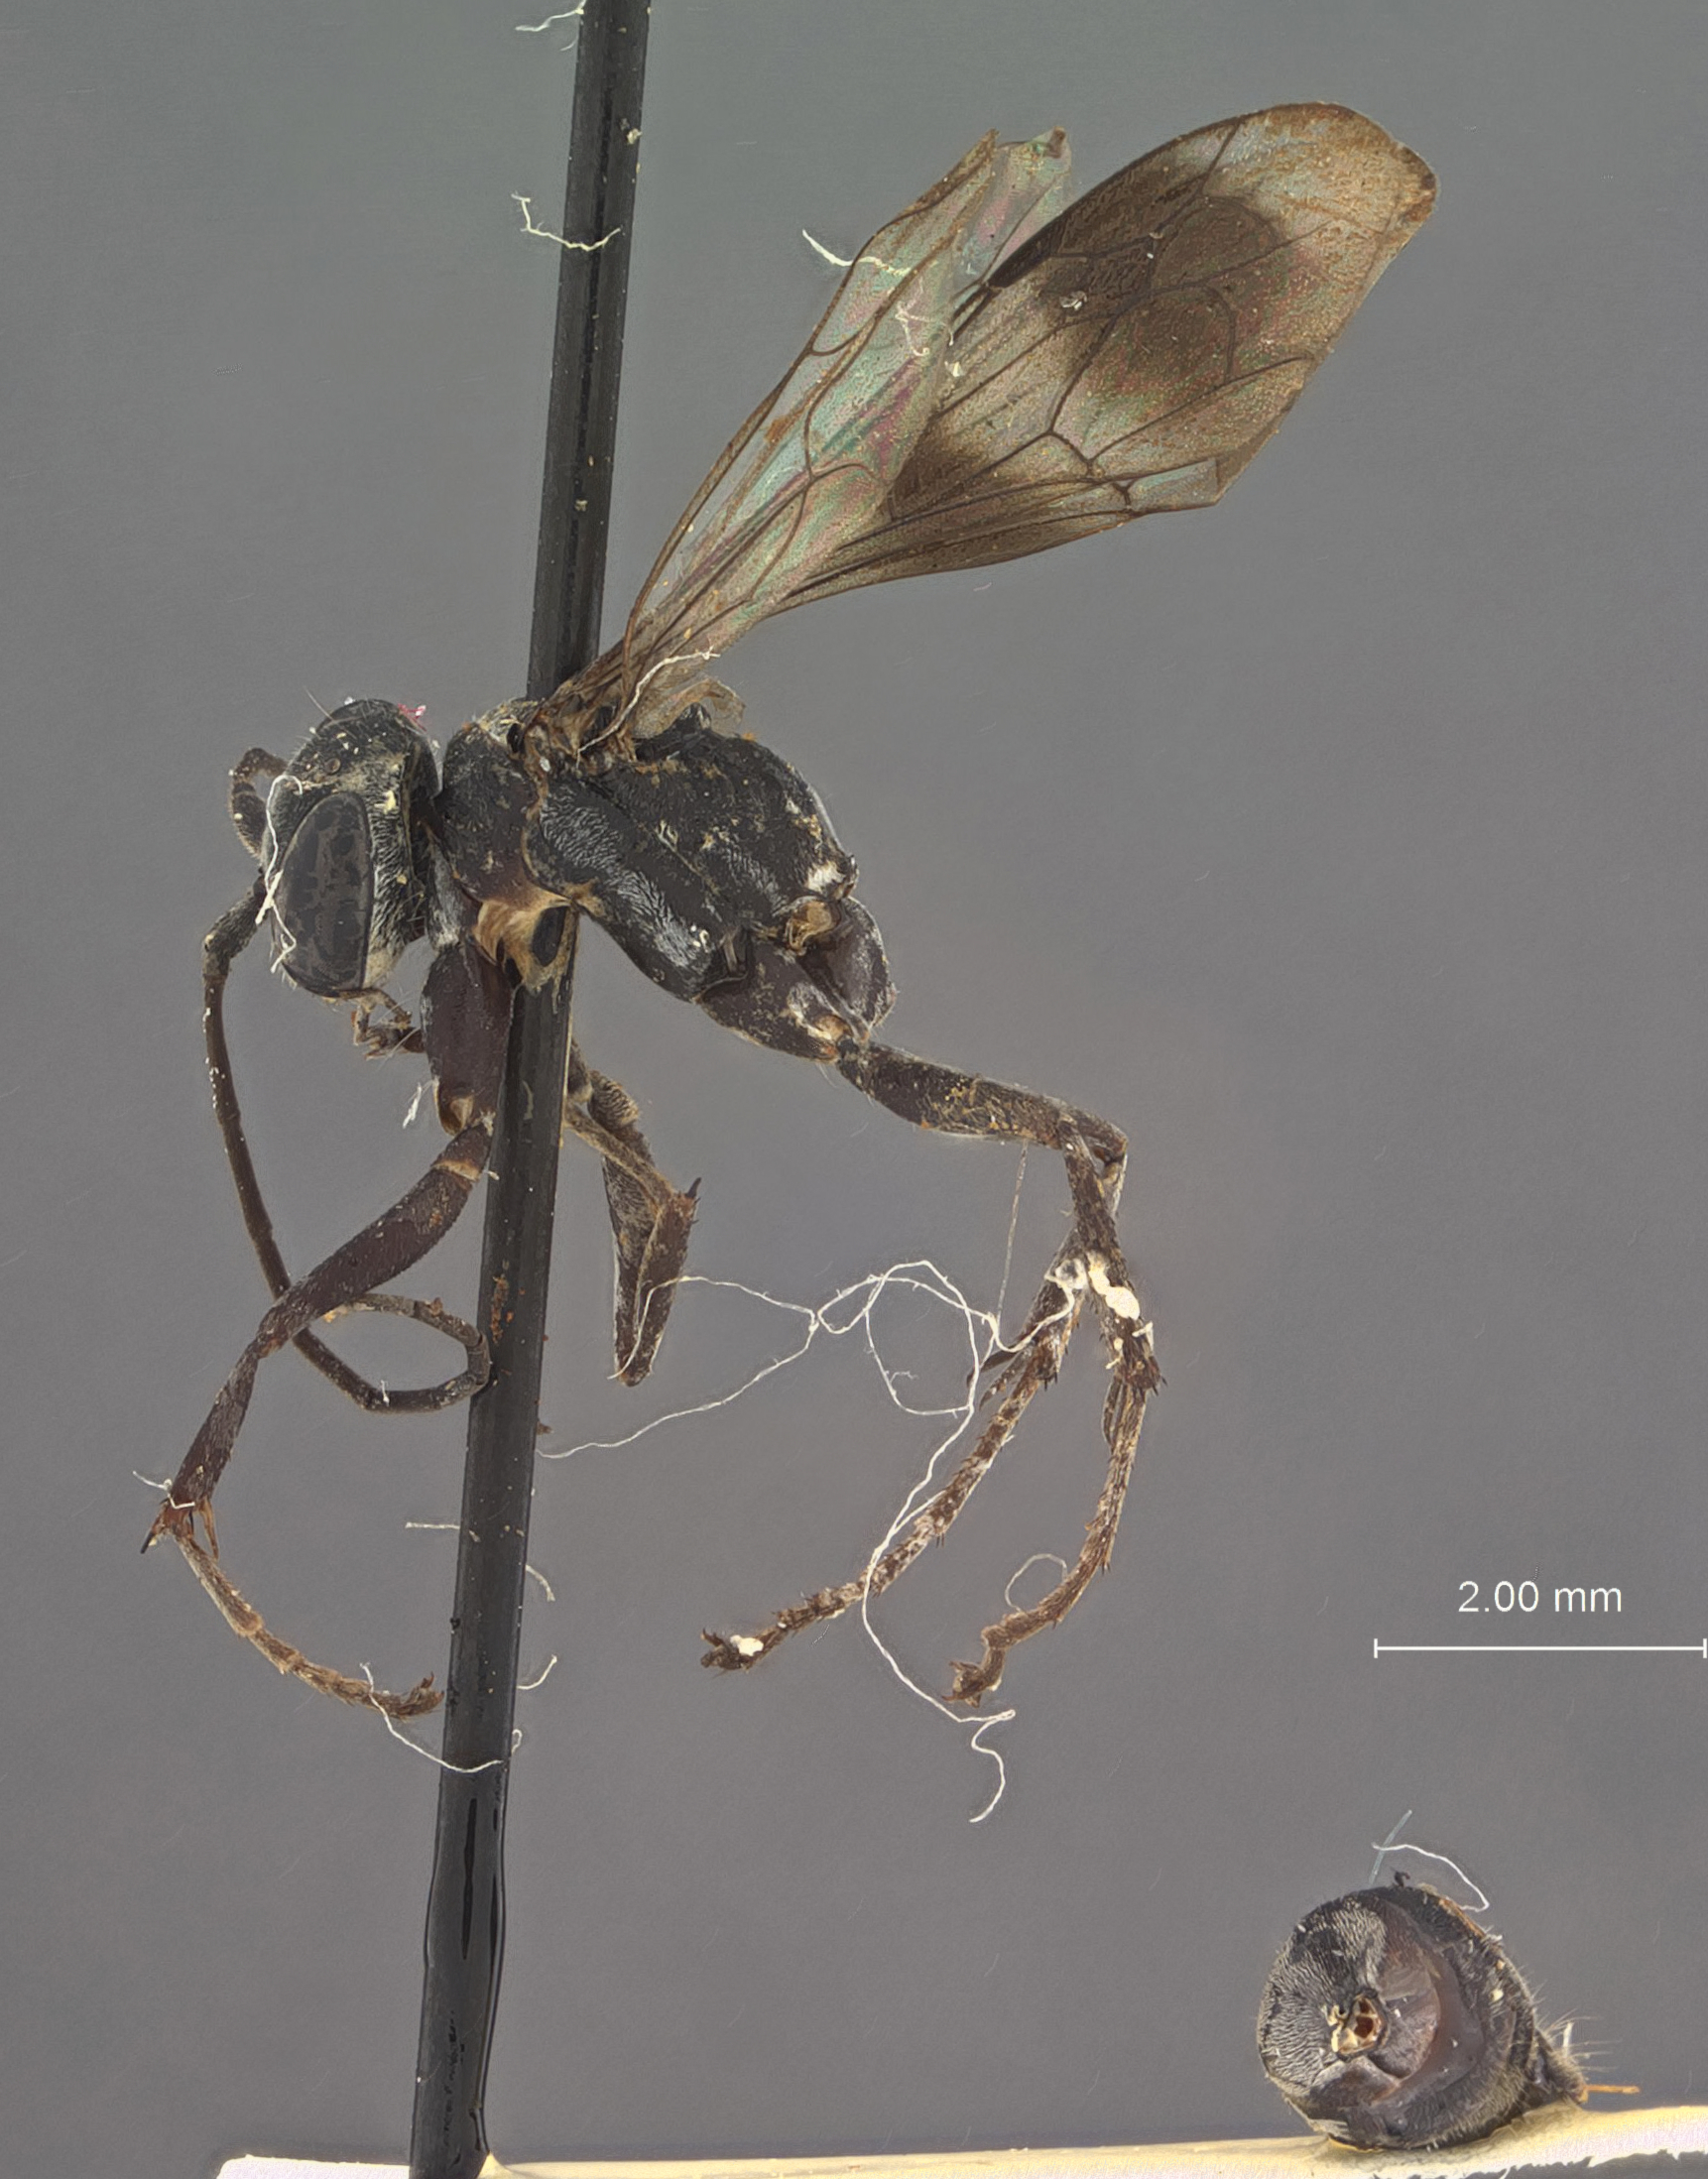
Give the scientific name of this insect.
Calicurgus niger
